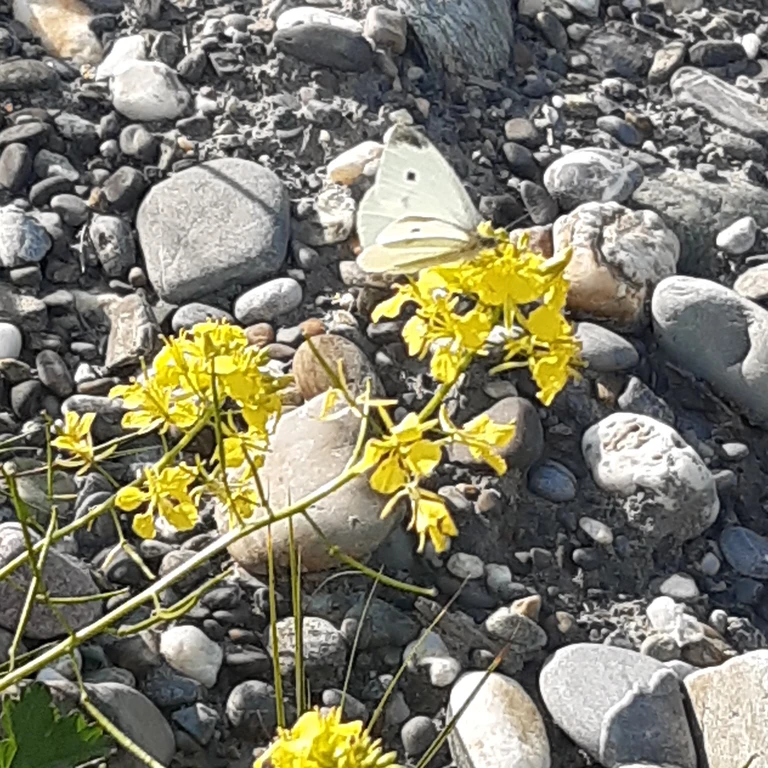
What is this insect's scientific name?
Pieris rapae
